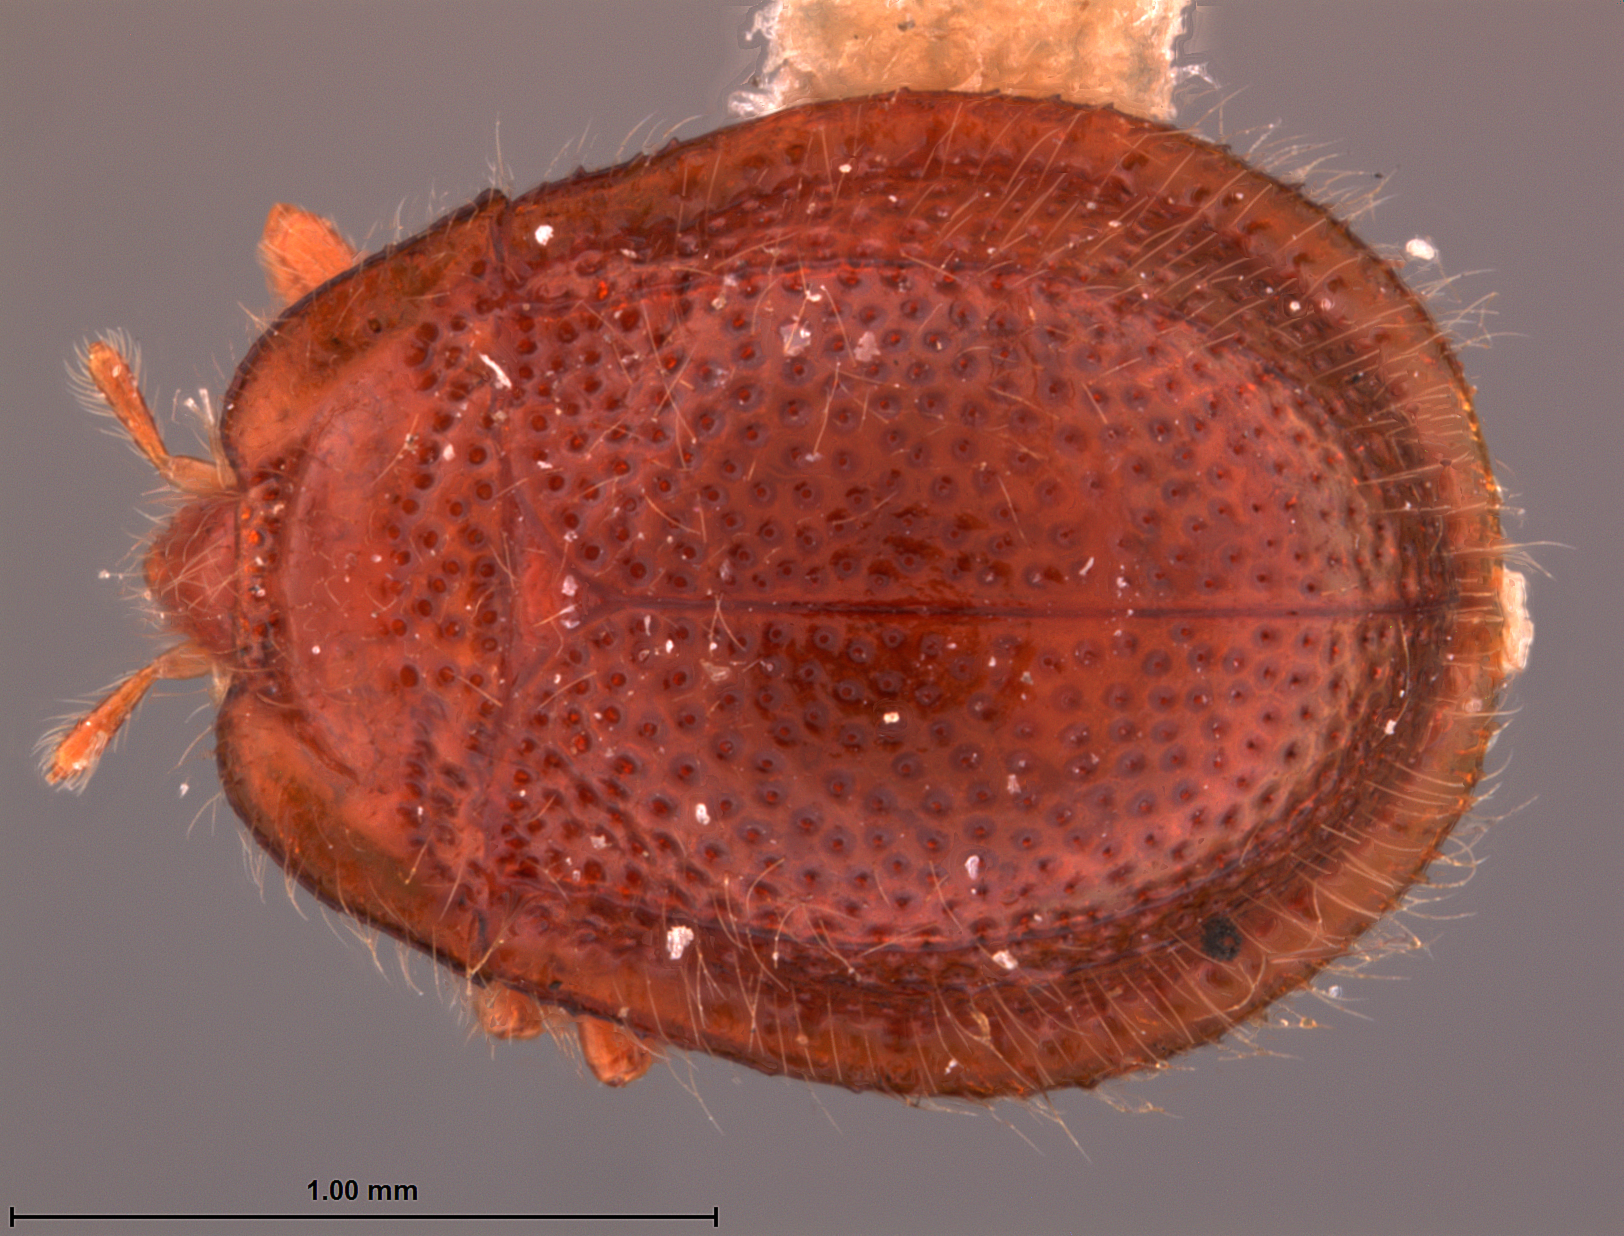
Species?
Thaumamannia manni
